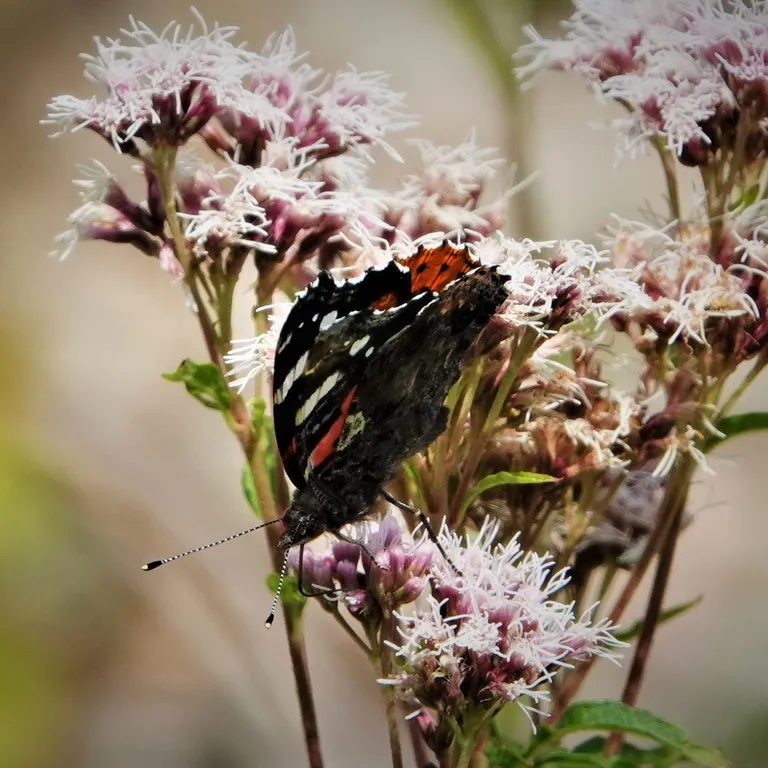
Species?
Vanessa atalanta
